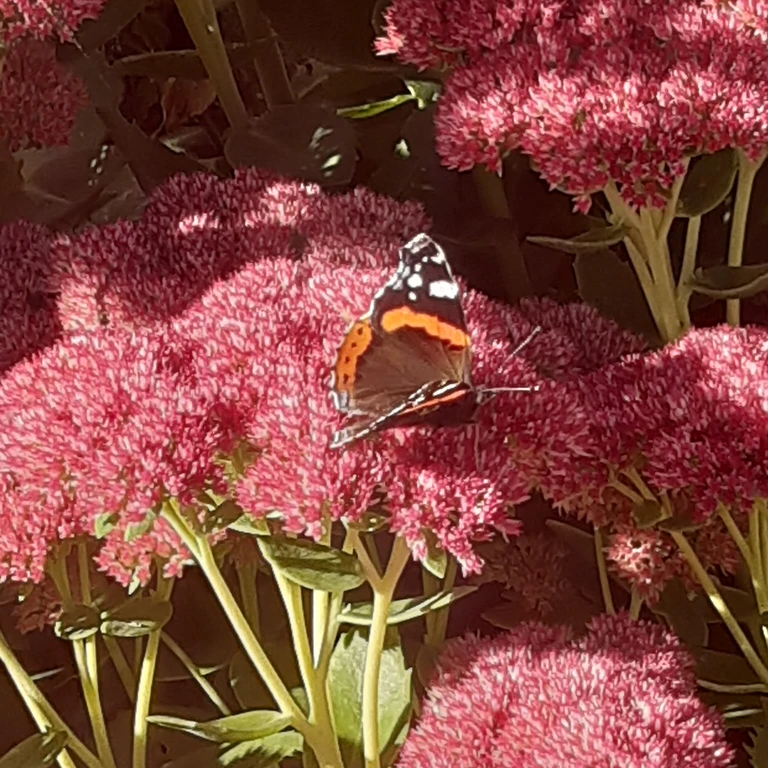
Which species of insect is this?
Vanessa atalanta
